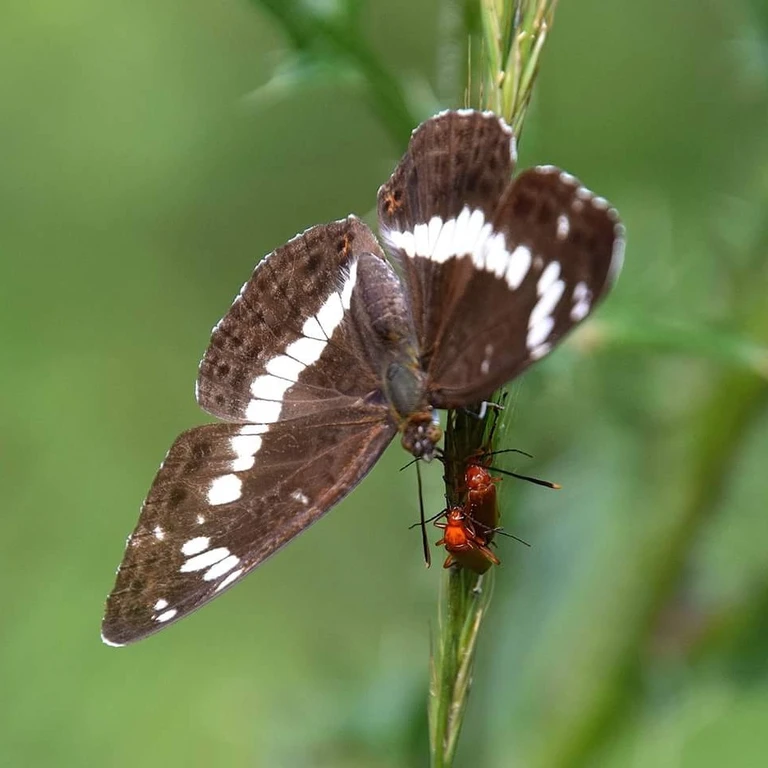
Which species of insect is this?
Limenitis camilla (also Ladoga camilla)
